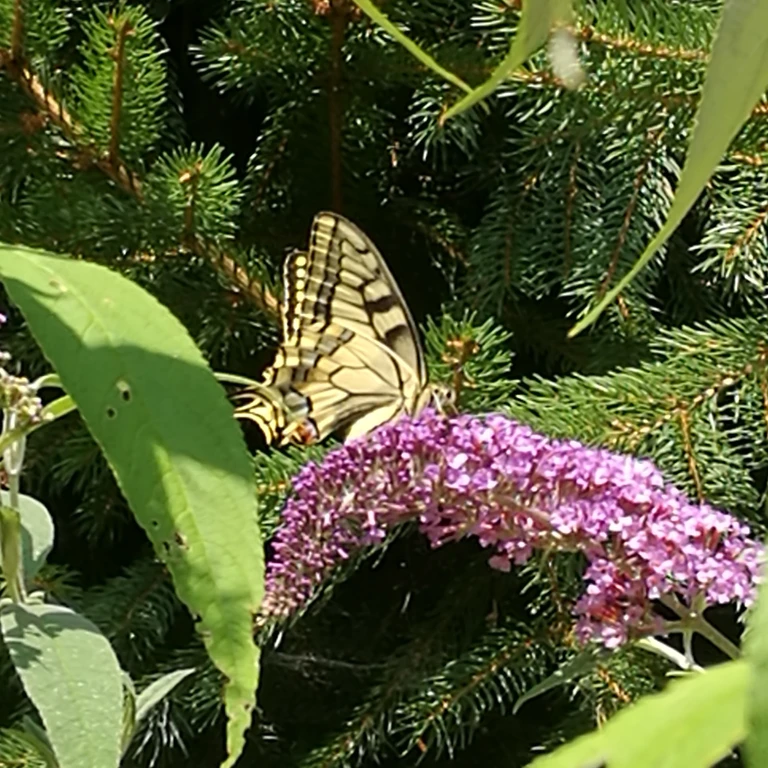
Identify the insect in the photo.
Papilio machaon
